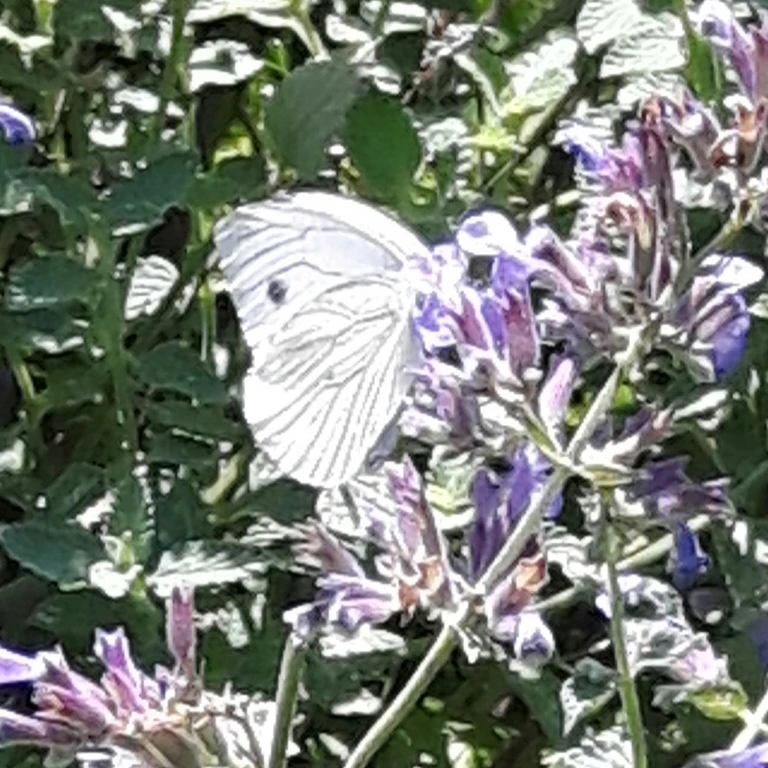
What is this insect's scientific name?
Pieris napi
